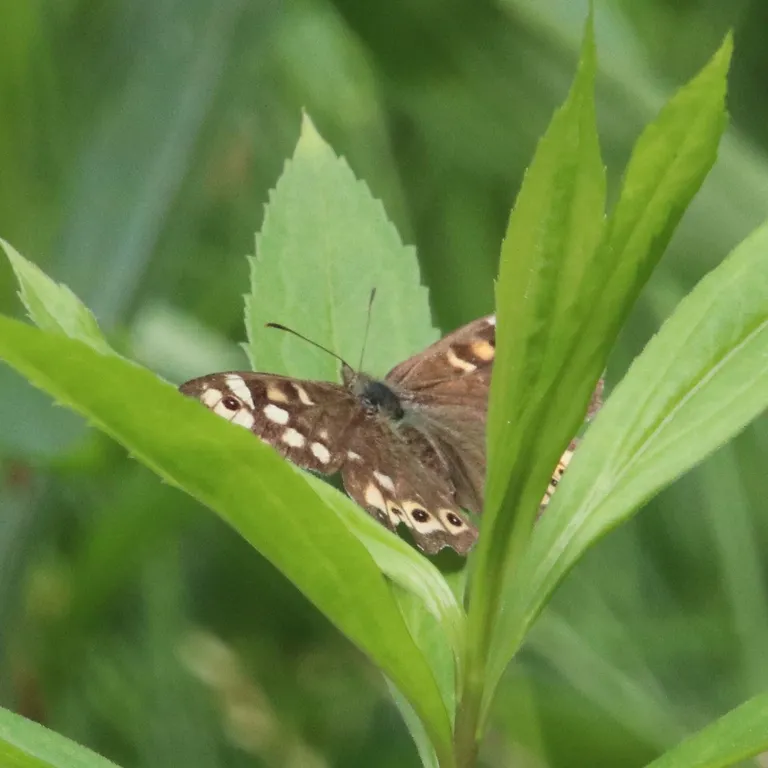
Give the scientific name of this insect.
Pararge aegeria
